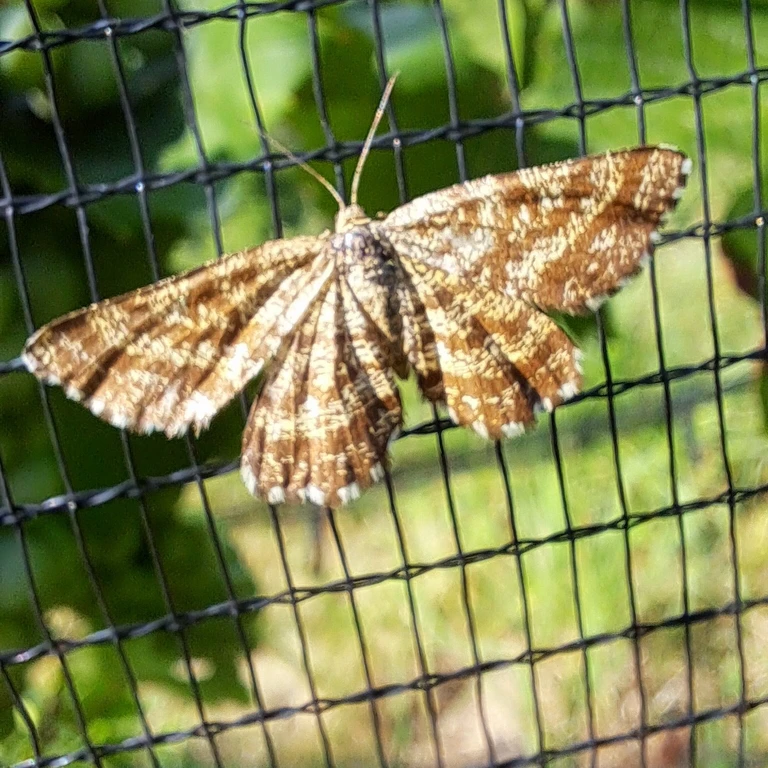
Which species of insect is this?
Ematurga atomaria
